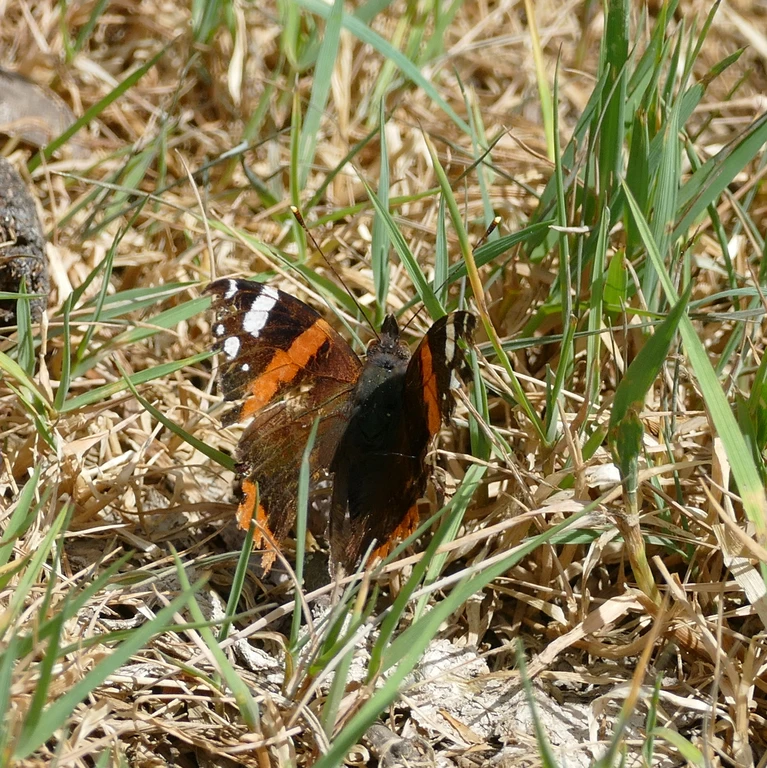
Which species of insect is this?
Vanessa atalanta
